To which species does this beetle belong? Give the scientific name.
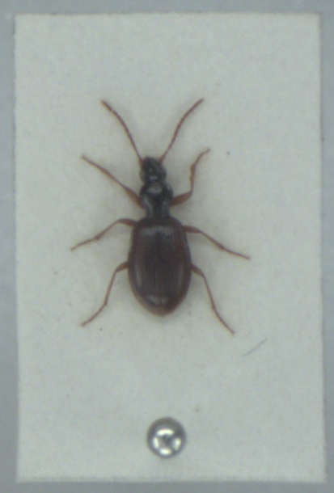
Oxypselaphus obscurus
